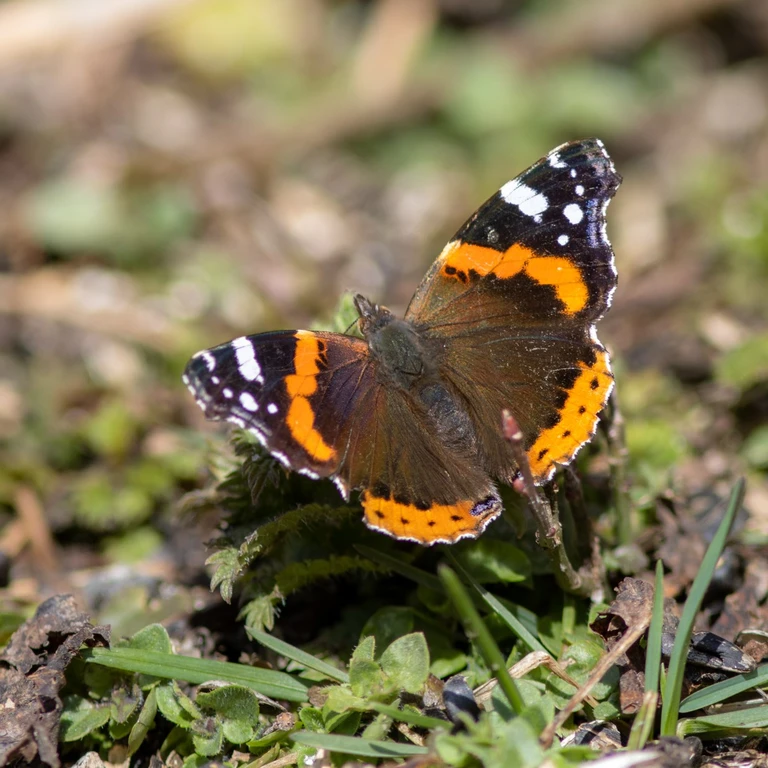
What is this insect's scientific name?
Vanessa atalanta
